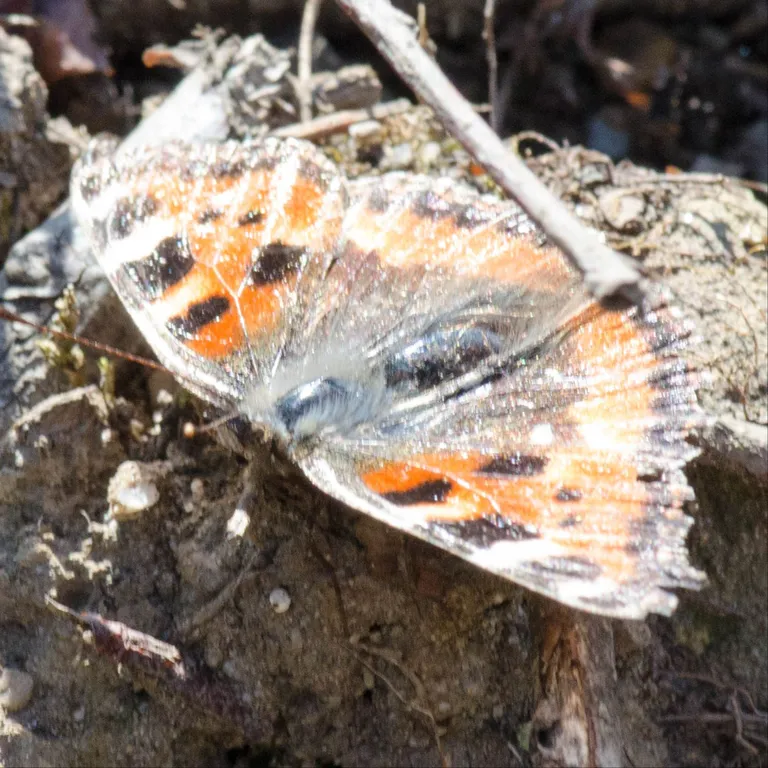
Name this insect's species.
Aglais urticae
